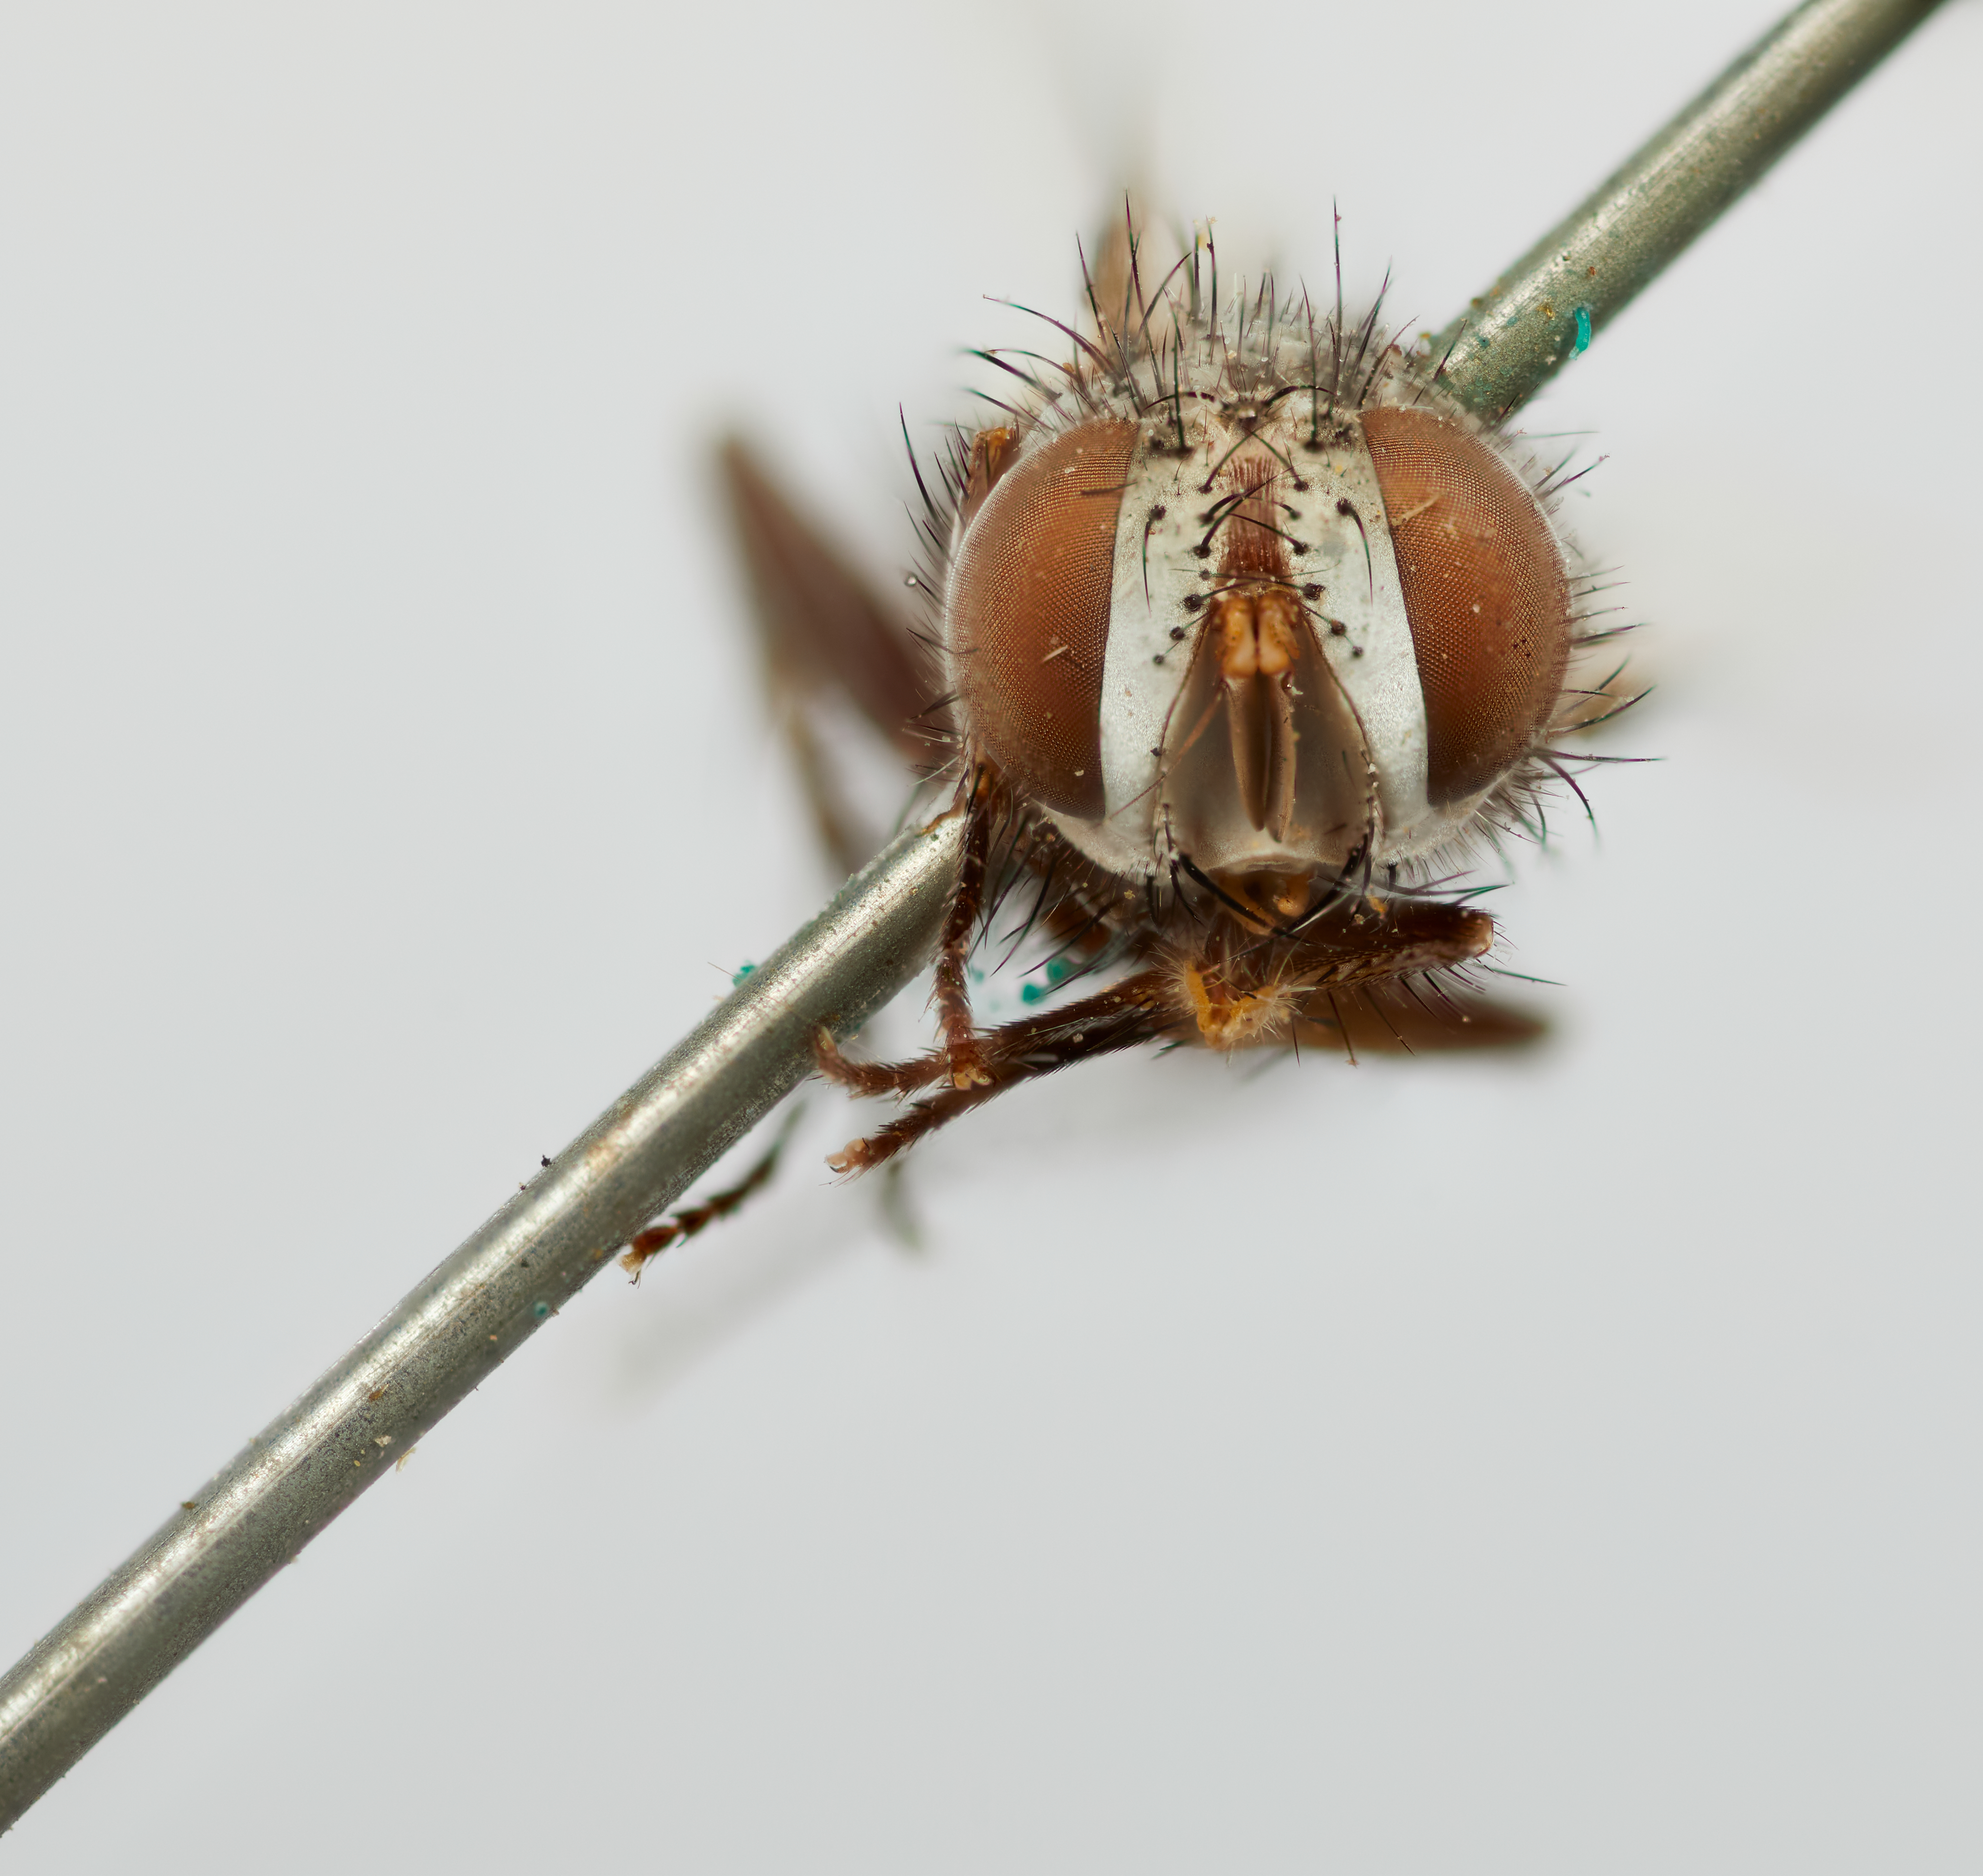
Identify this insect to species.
Hyphantrophaga hyphantriae
